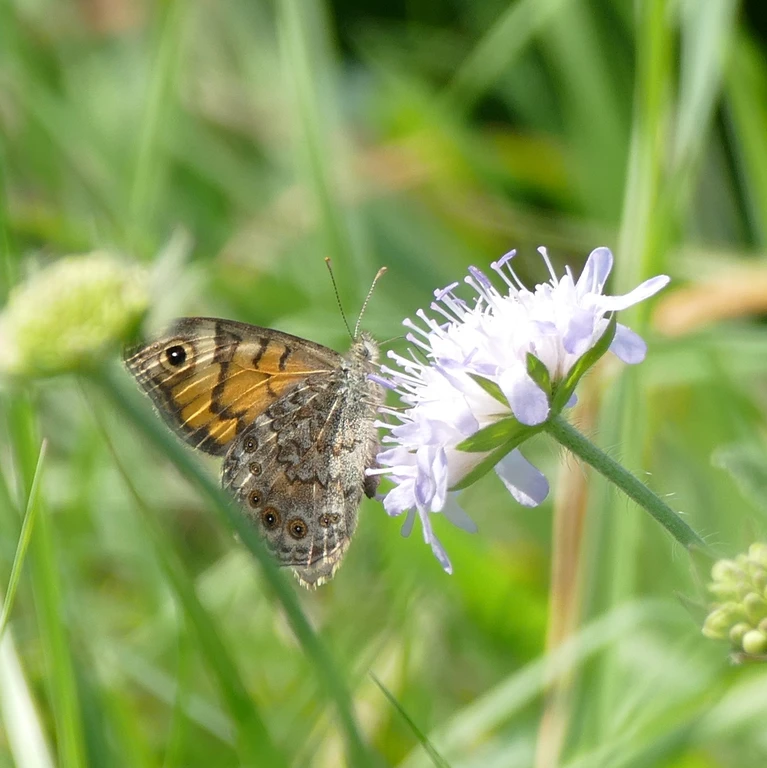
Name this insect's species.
Lasiommata megera (also Pararge megera)
